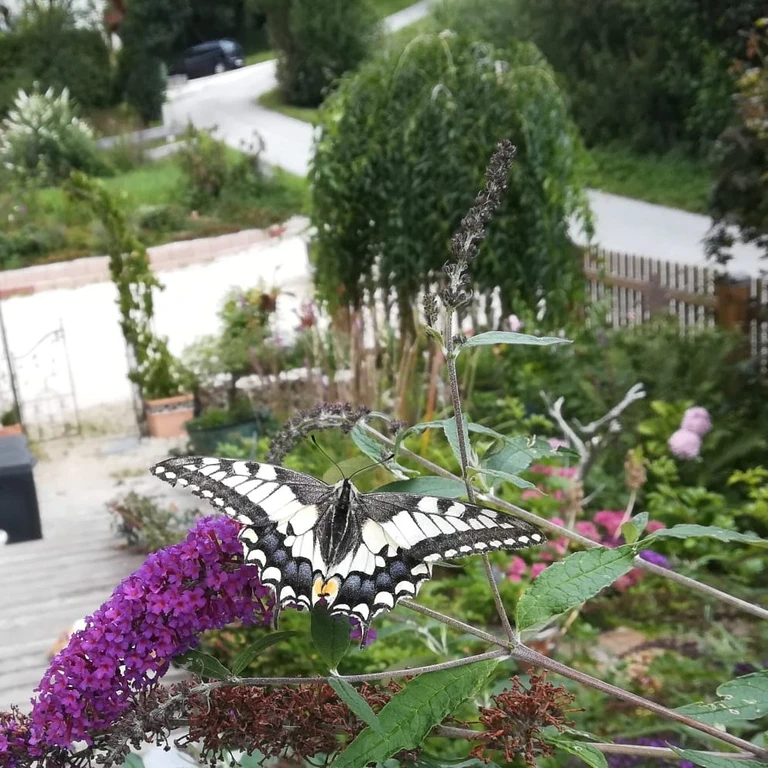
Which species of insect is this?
Papilio machaon
